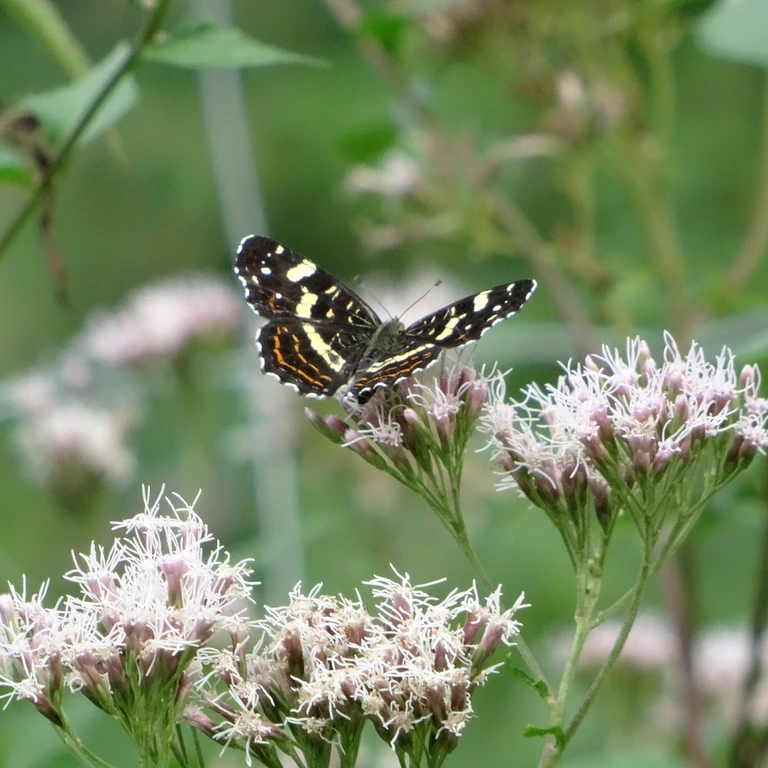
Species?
Araschnia levana
